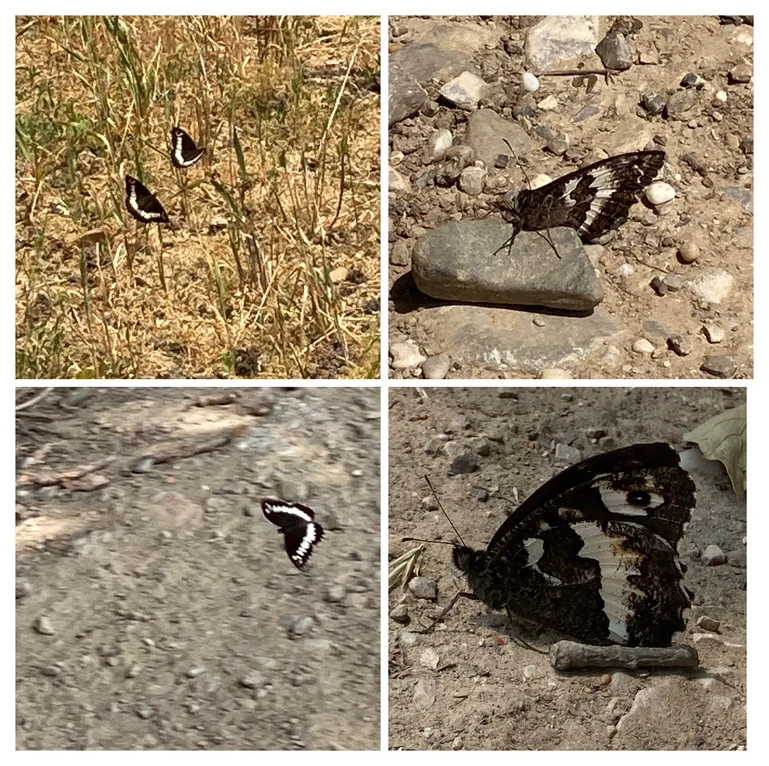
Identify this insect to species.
Brintesia circe
